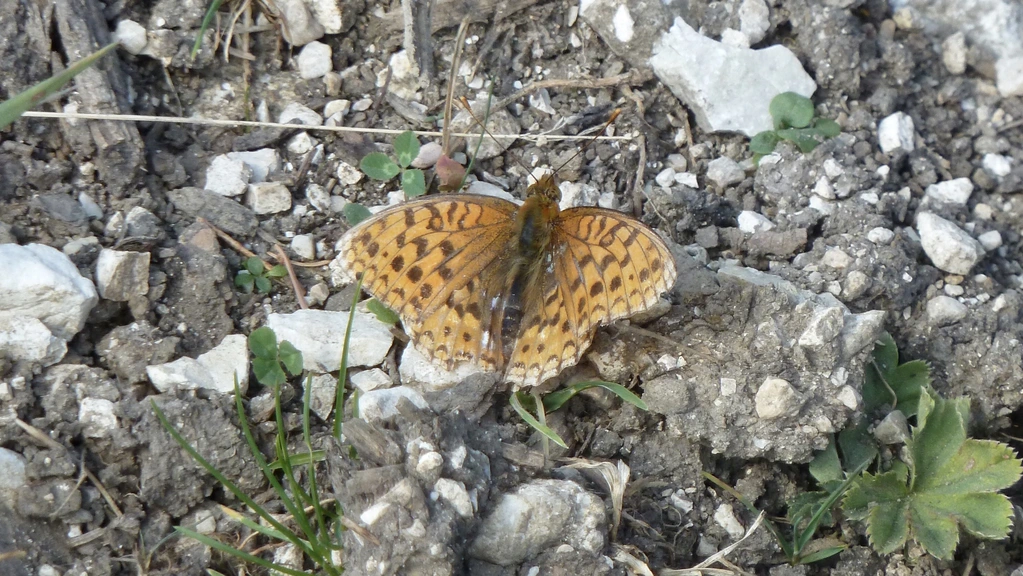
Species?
Fabriciana adippe
